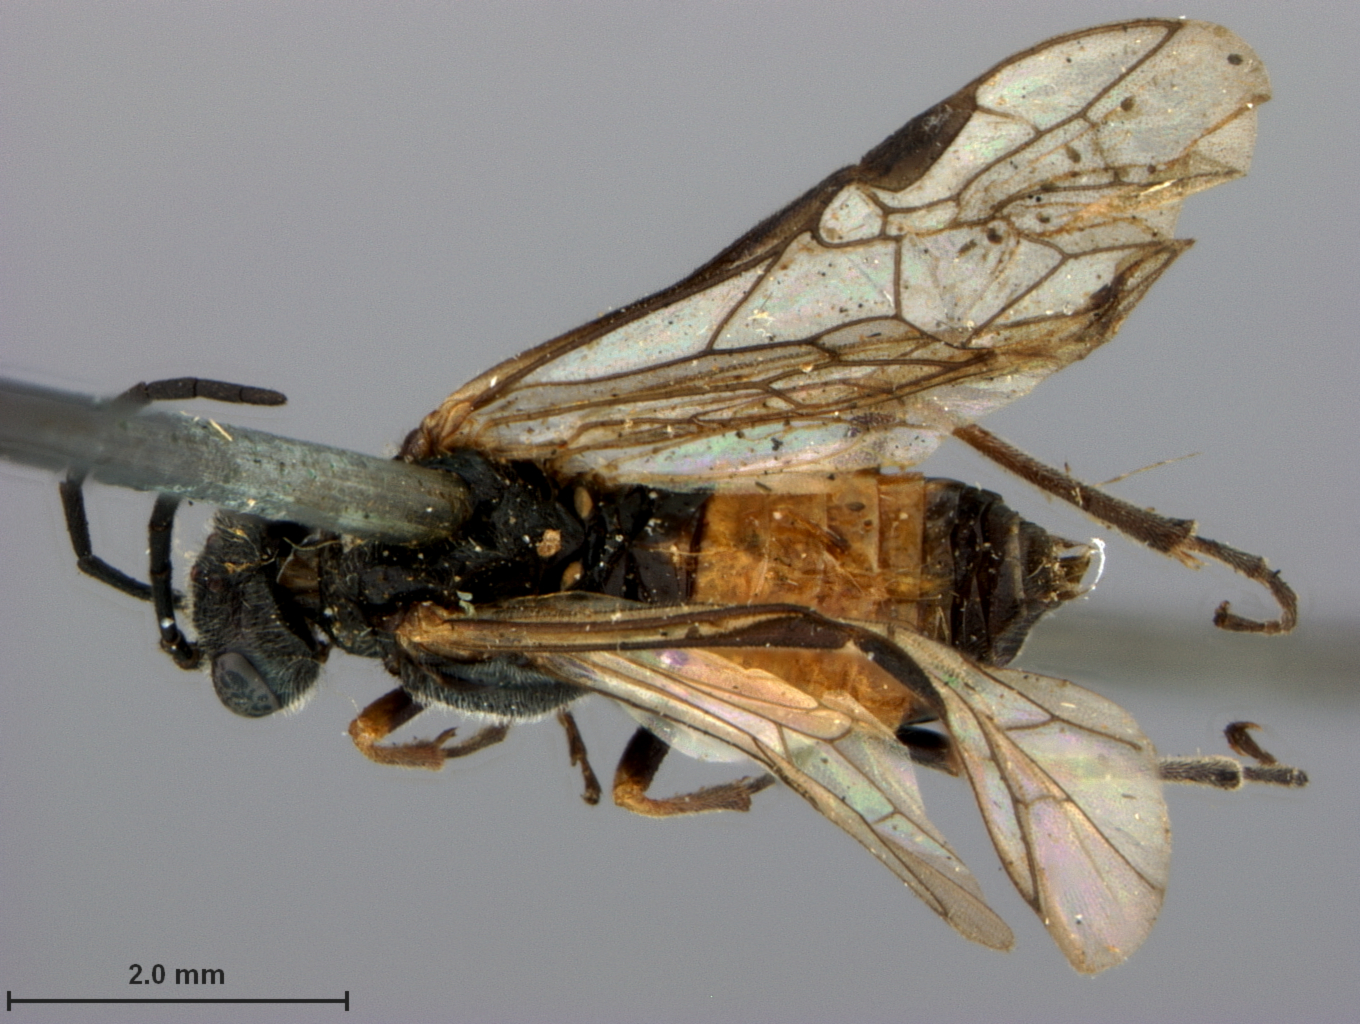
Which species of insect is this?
Dolerus elderi
